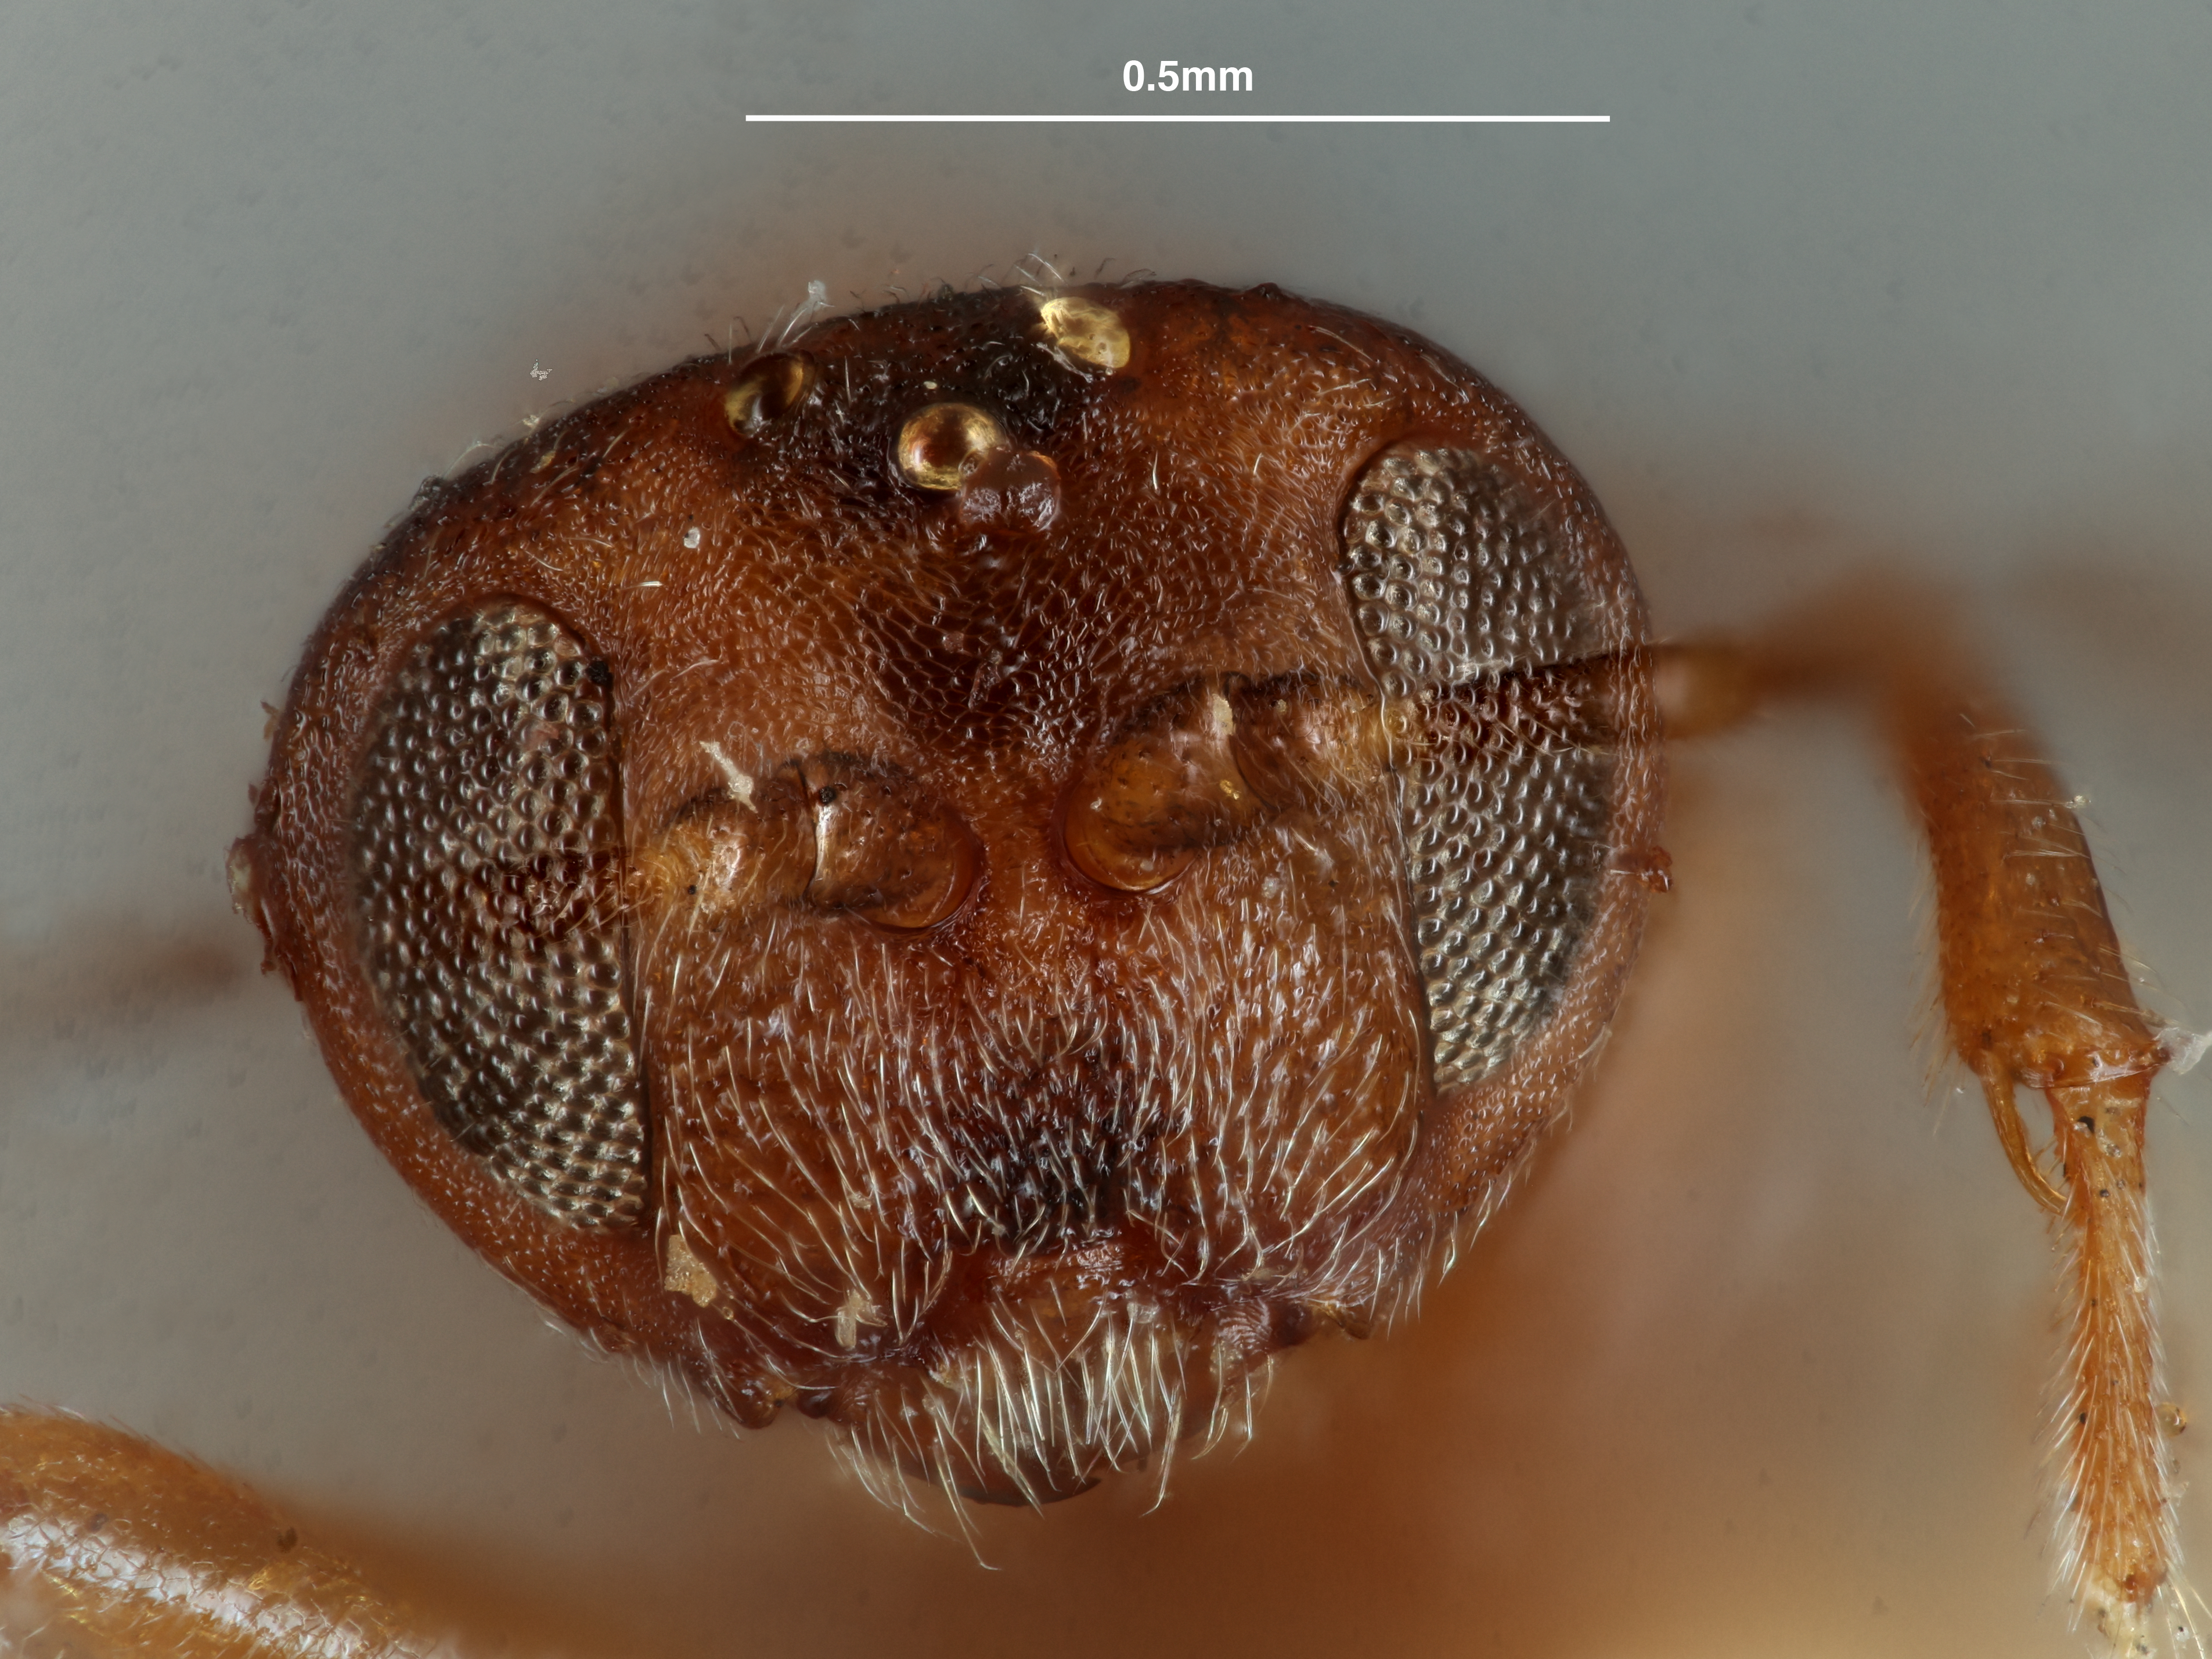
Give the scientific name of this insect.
Eumayria invisa
